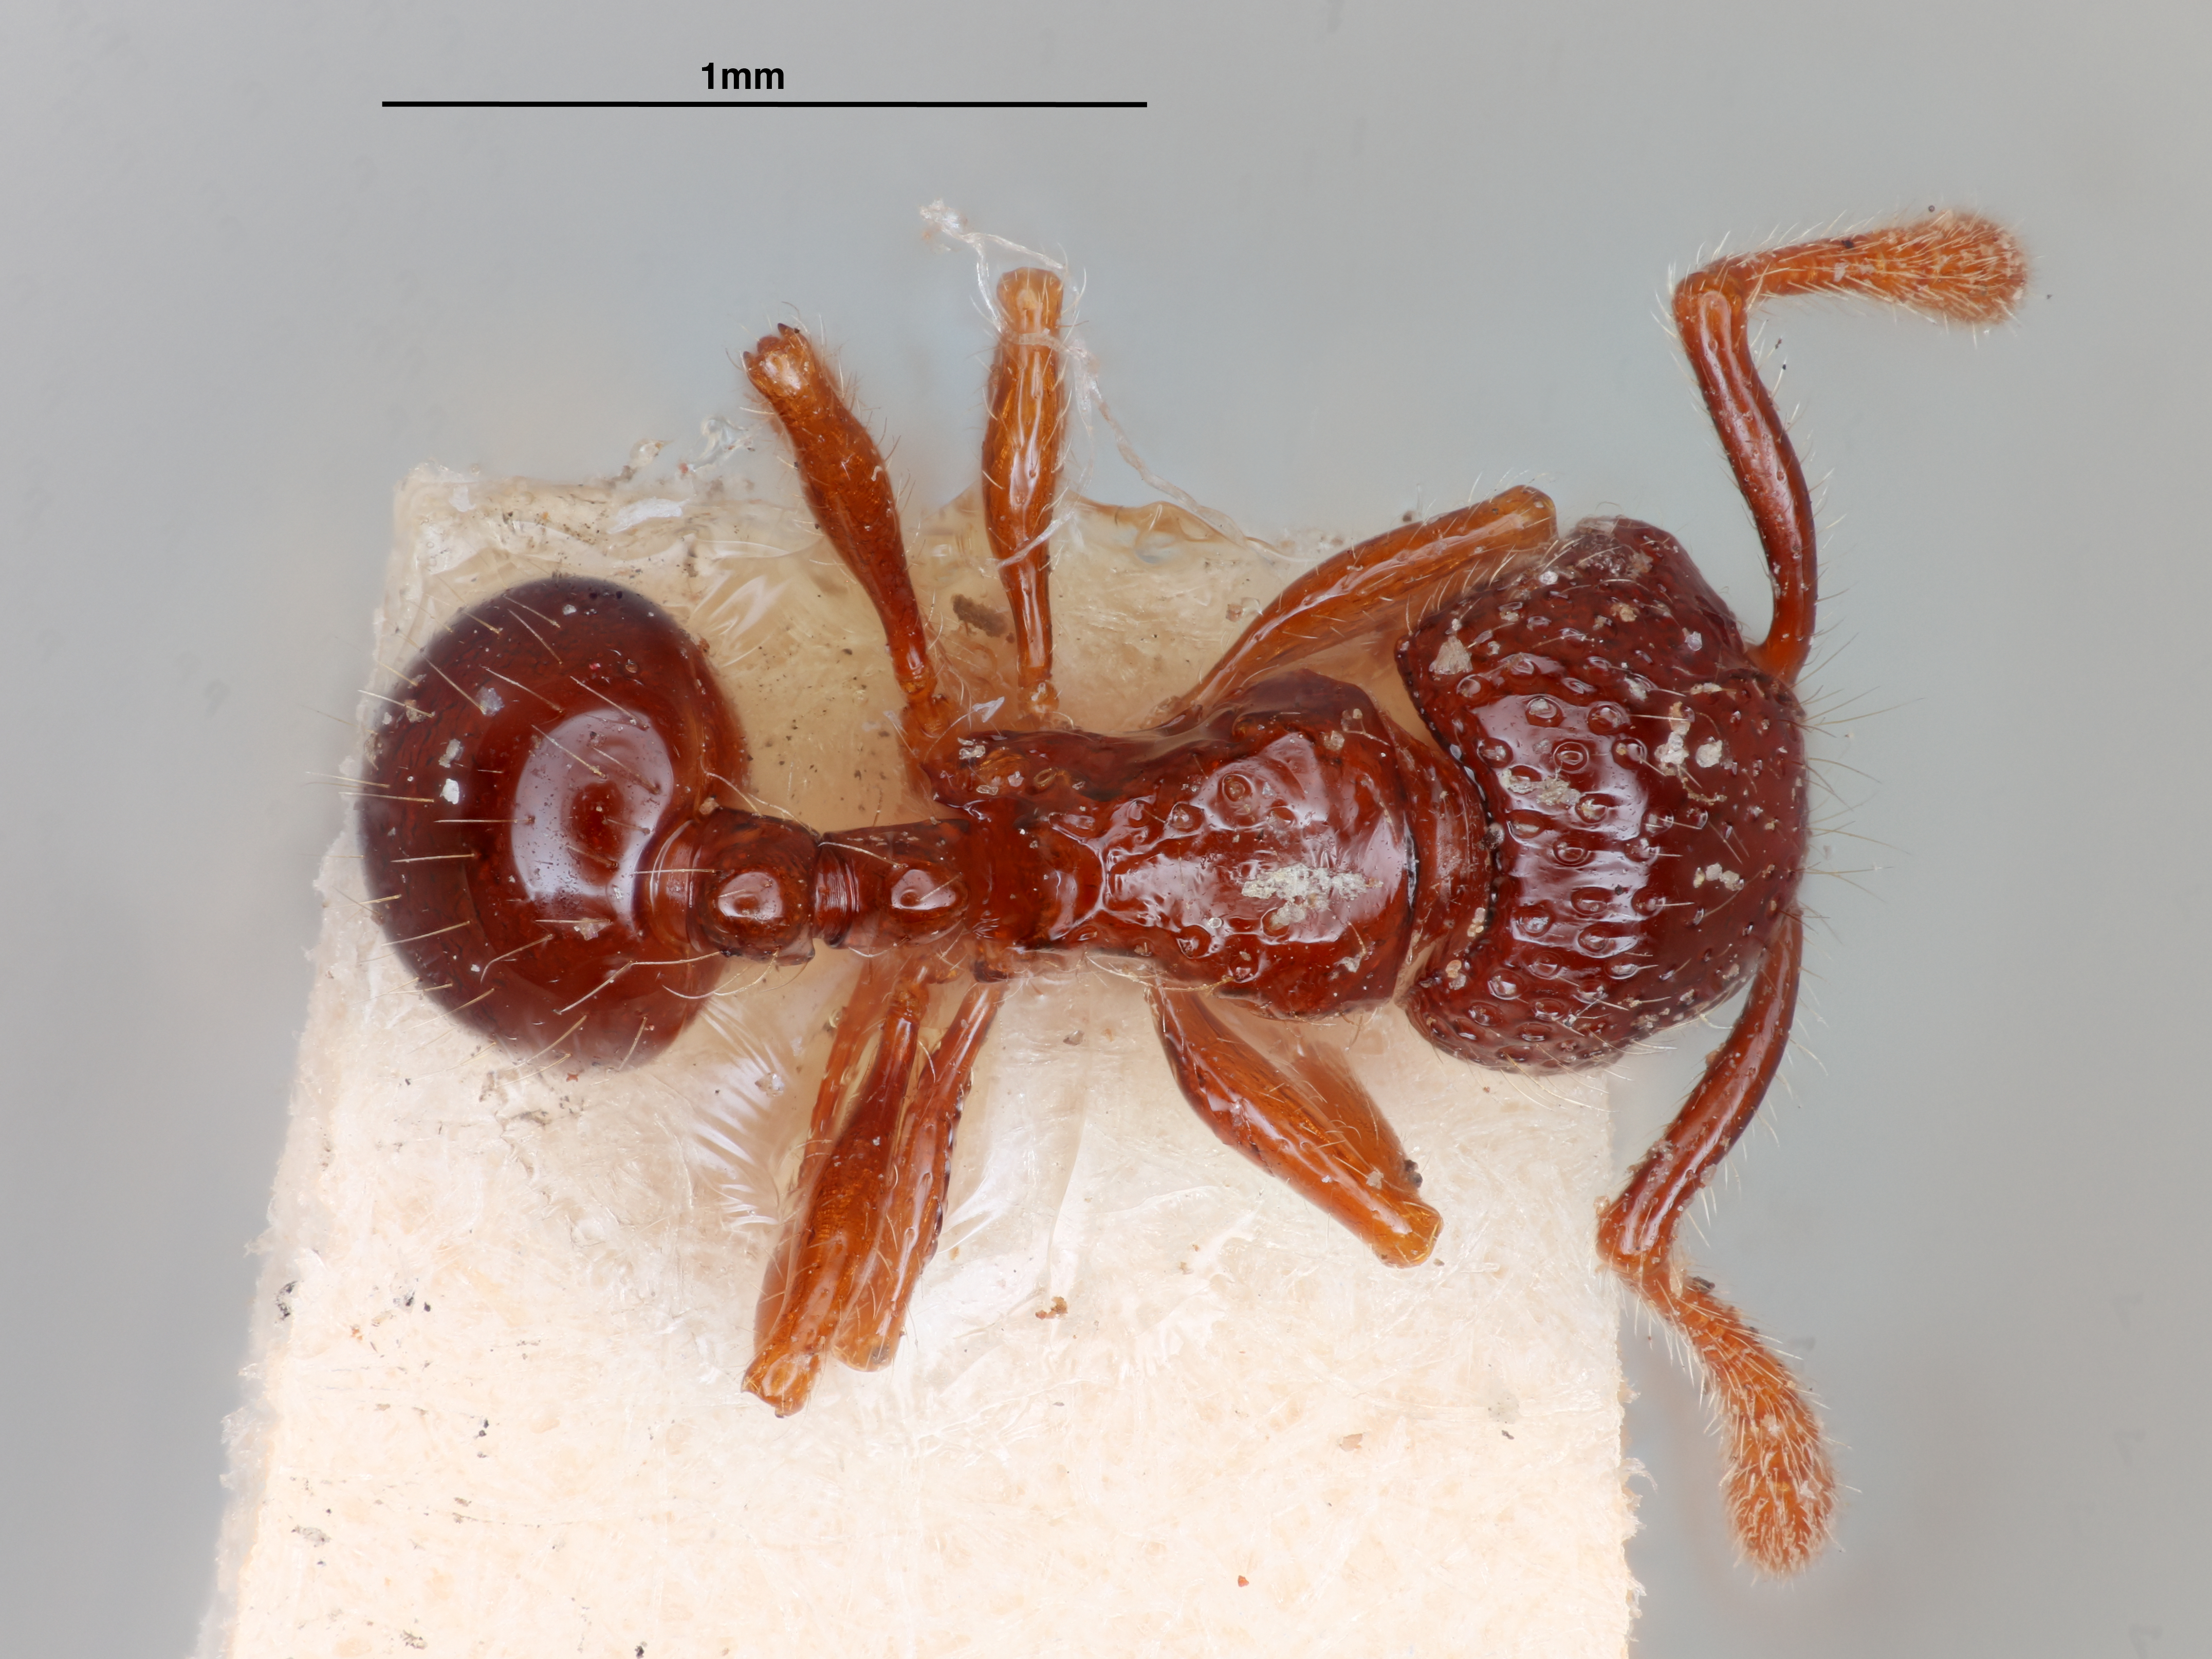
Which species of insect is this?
Pristomyrmex obesus
